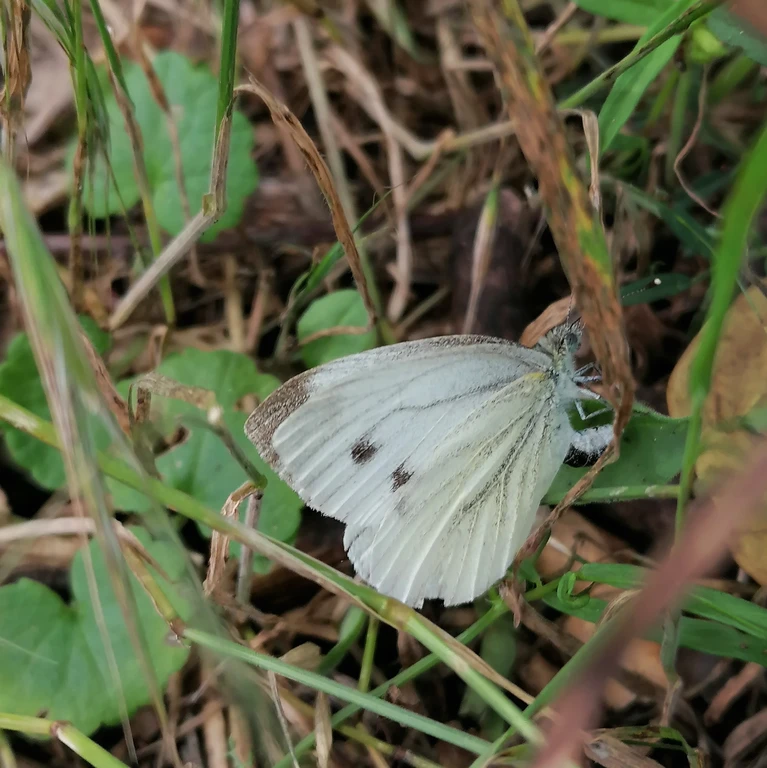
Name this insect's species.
Pieris napi
